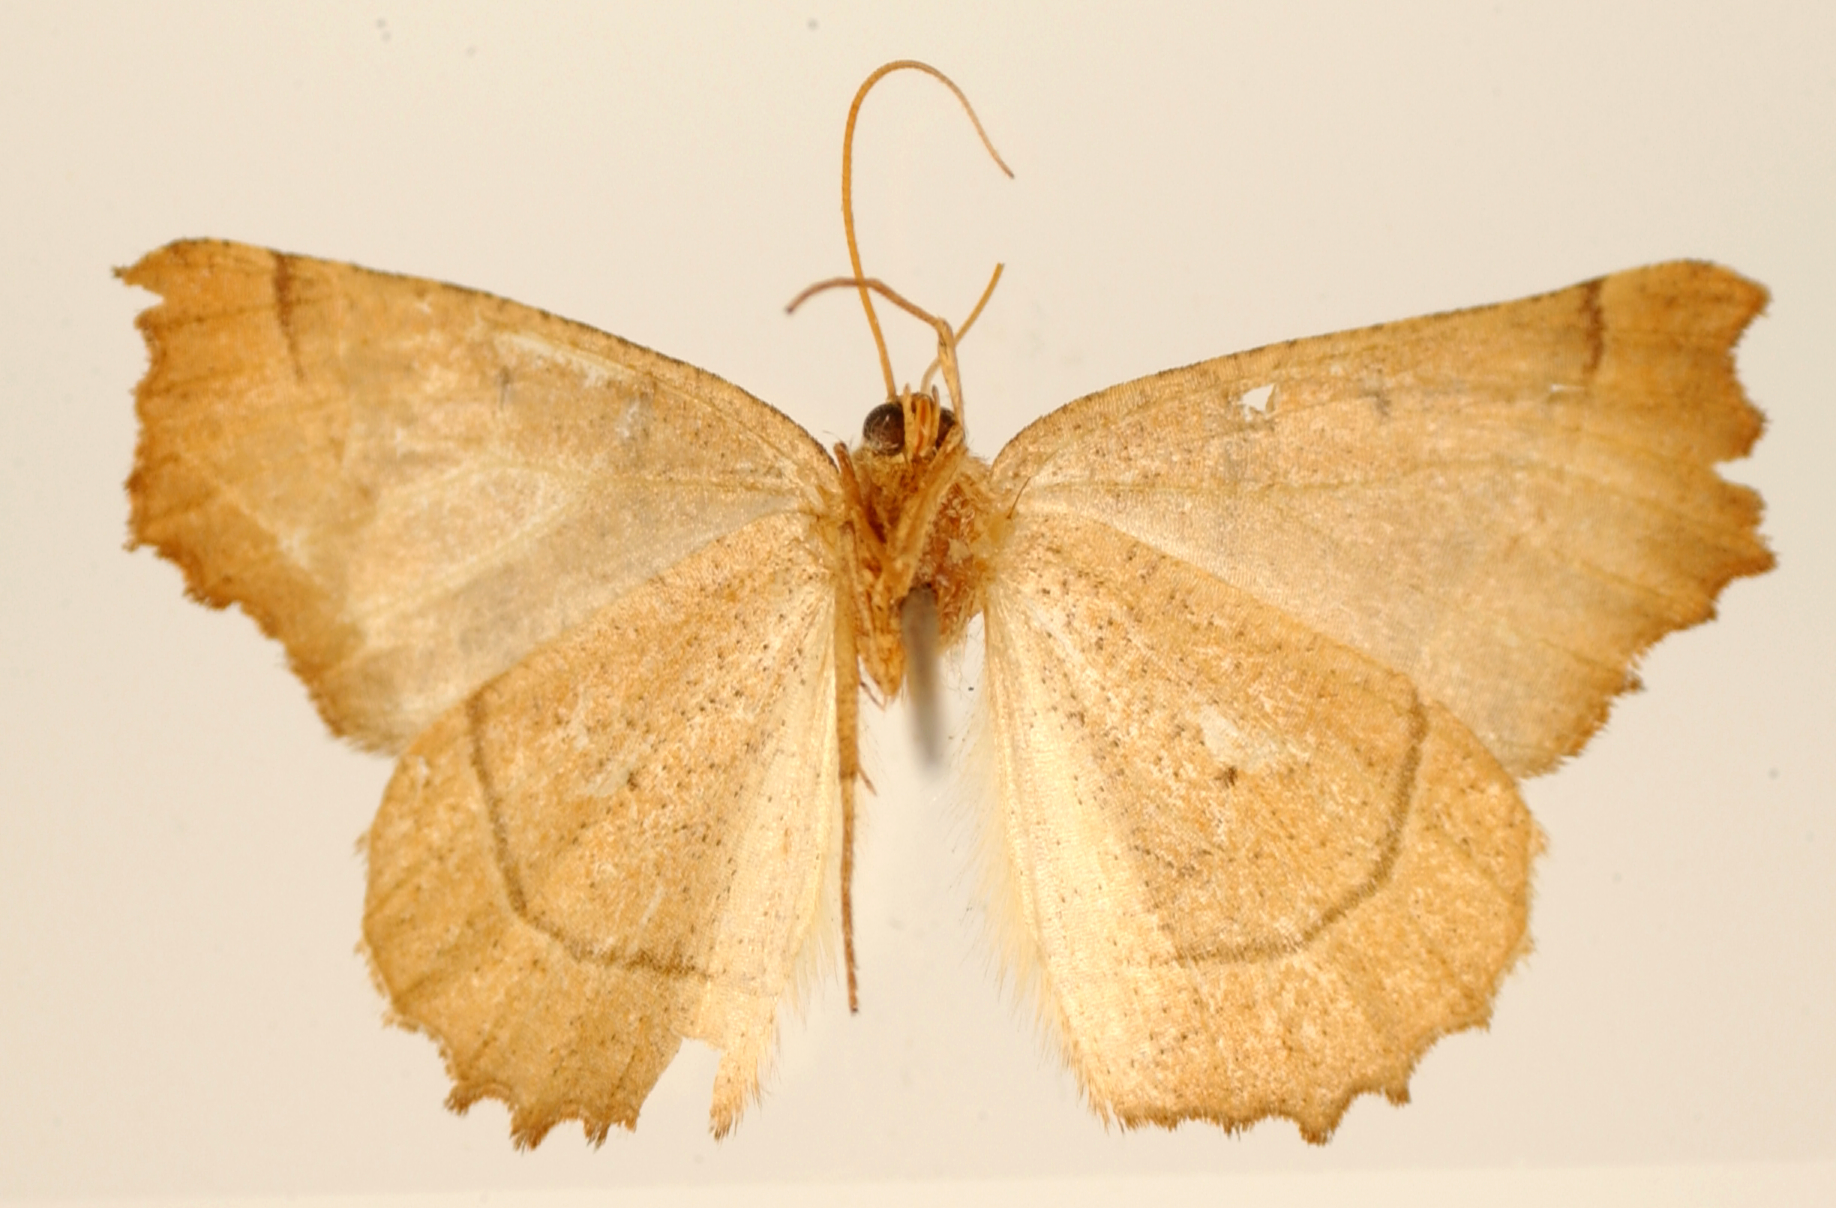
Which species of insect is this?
Dectochilus tincta
